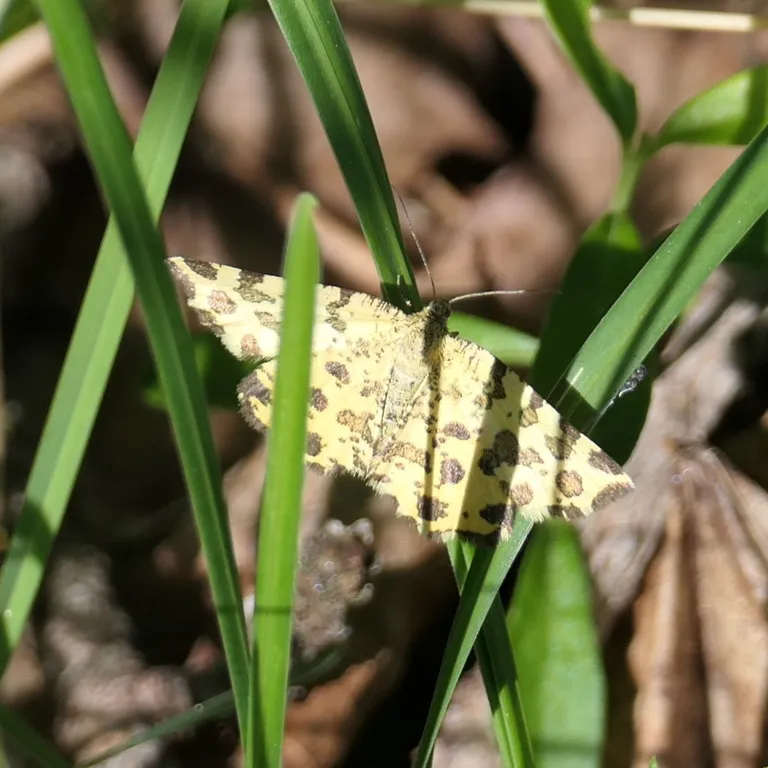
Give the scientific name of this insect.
Pseudopanthera macularia
